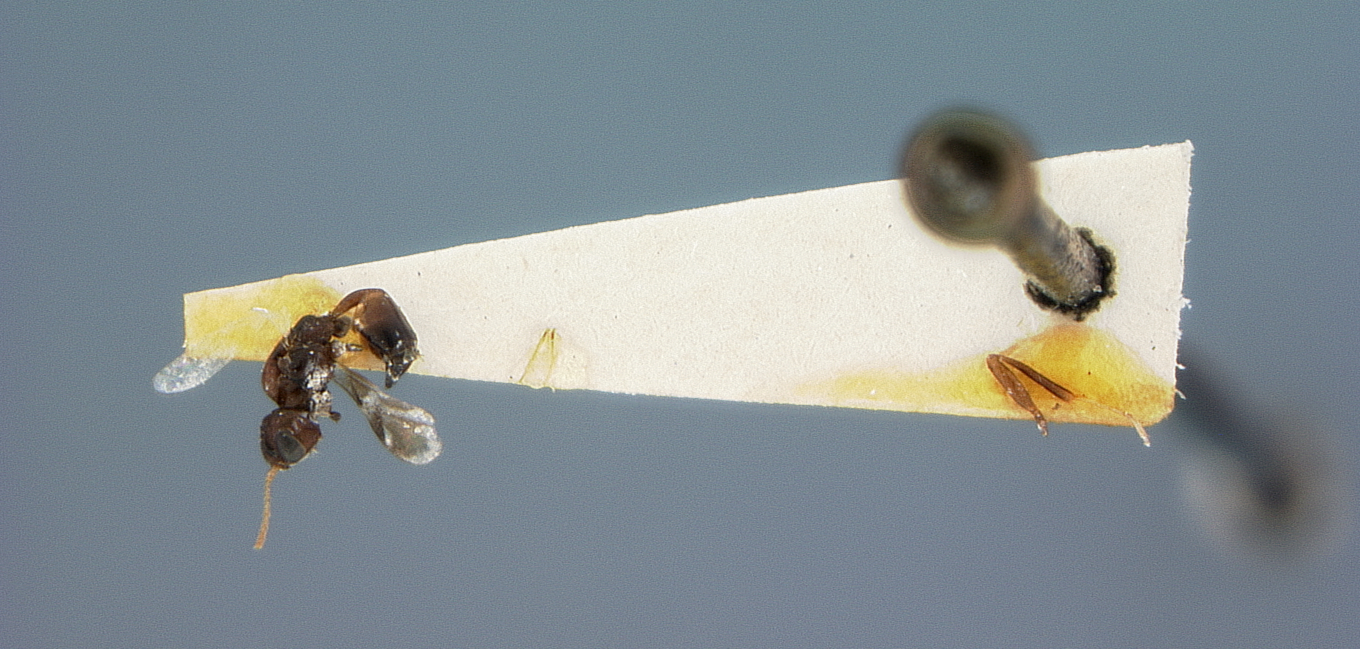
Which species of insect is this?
Leiophron fuscipennis
